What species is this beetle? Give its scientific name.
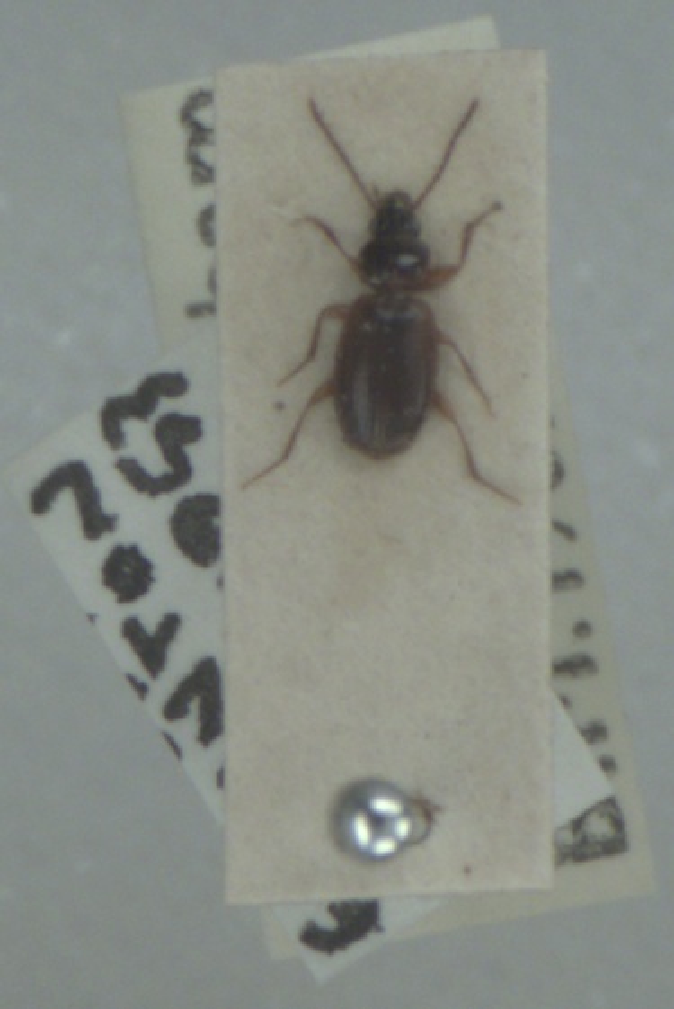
Trechus quadristriatus
